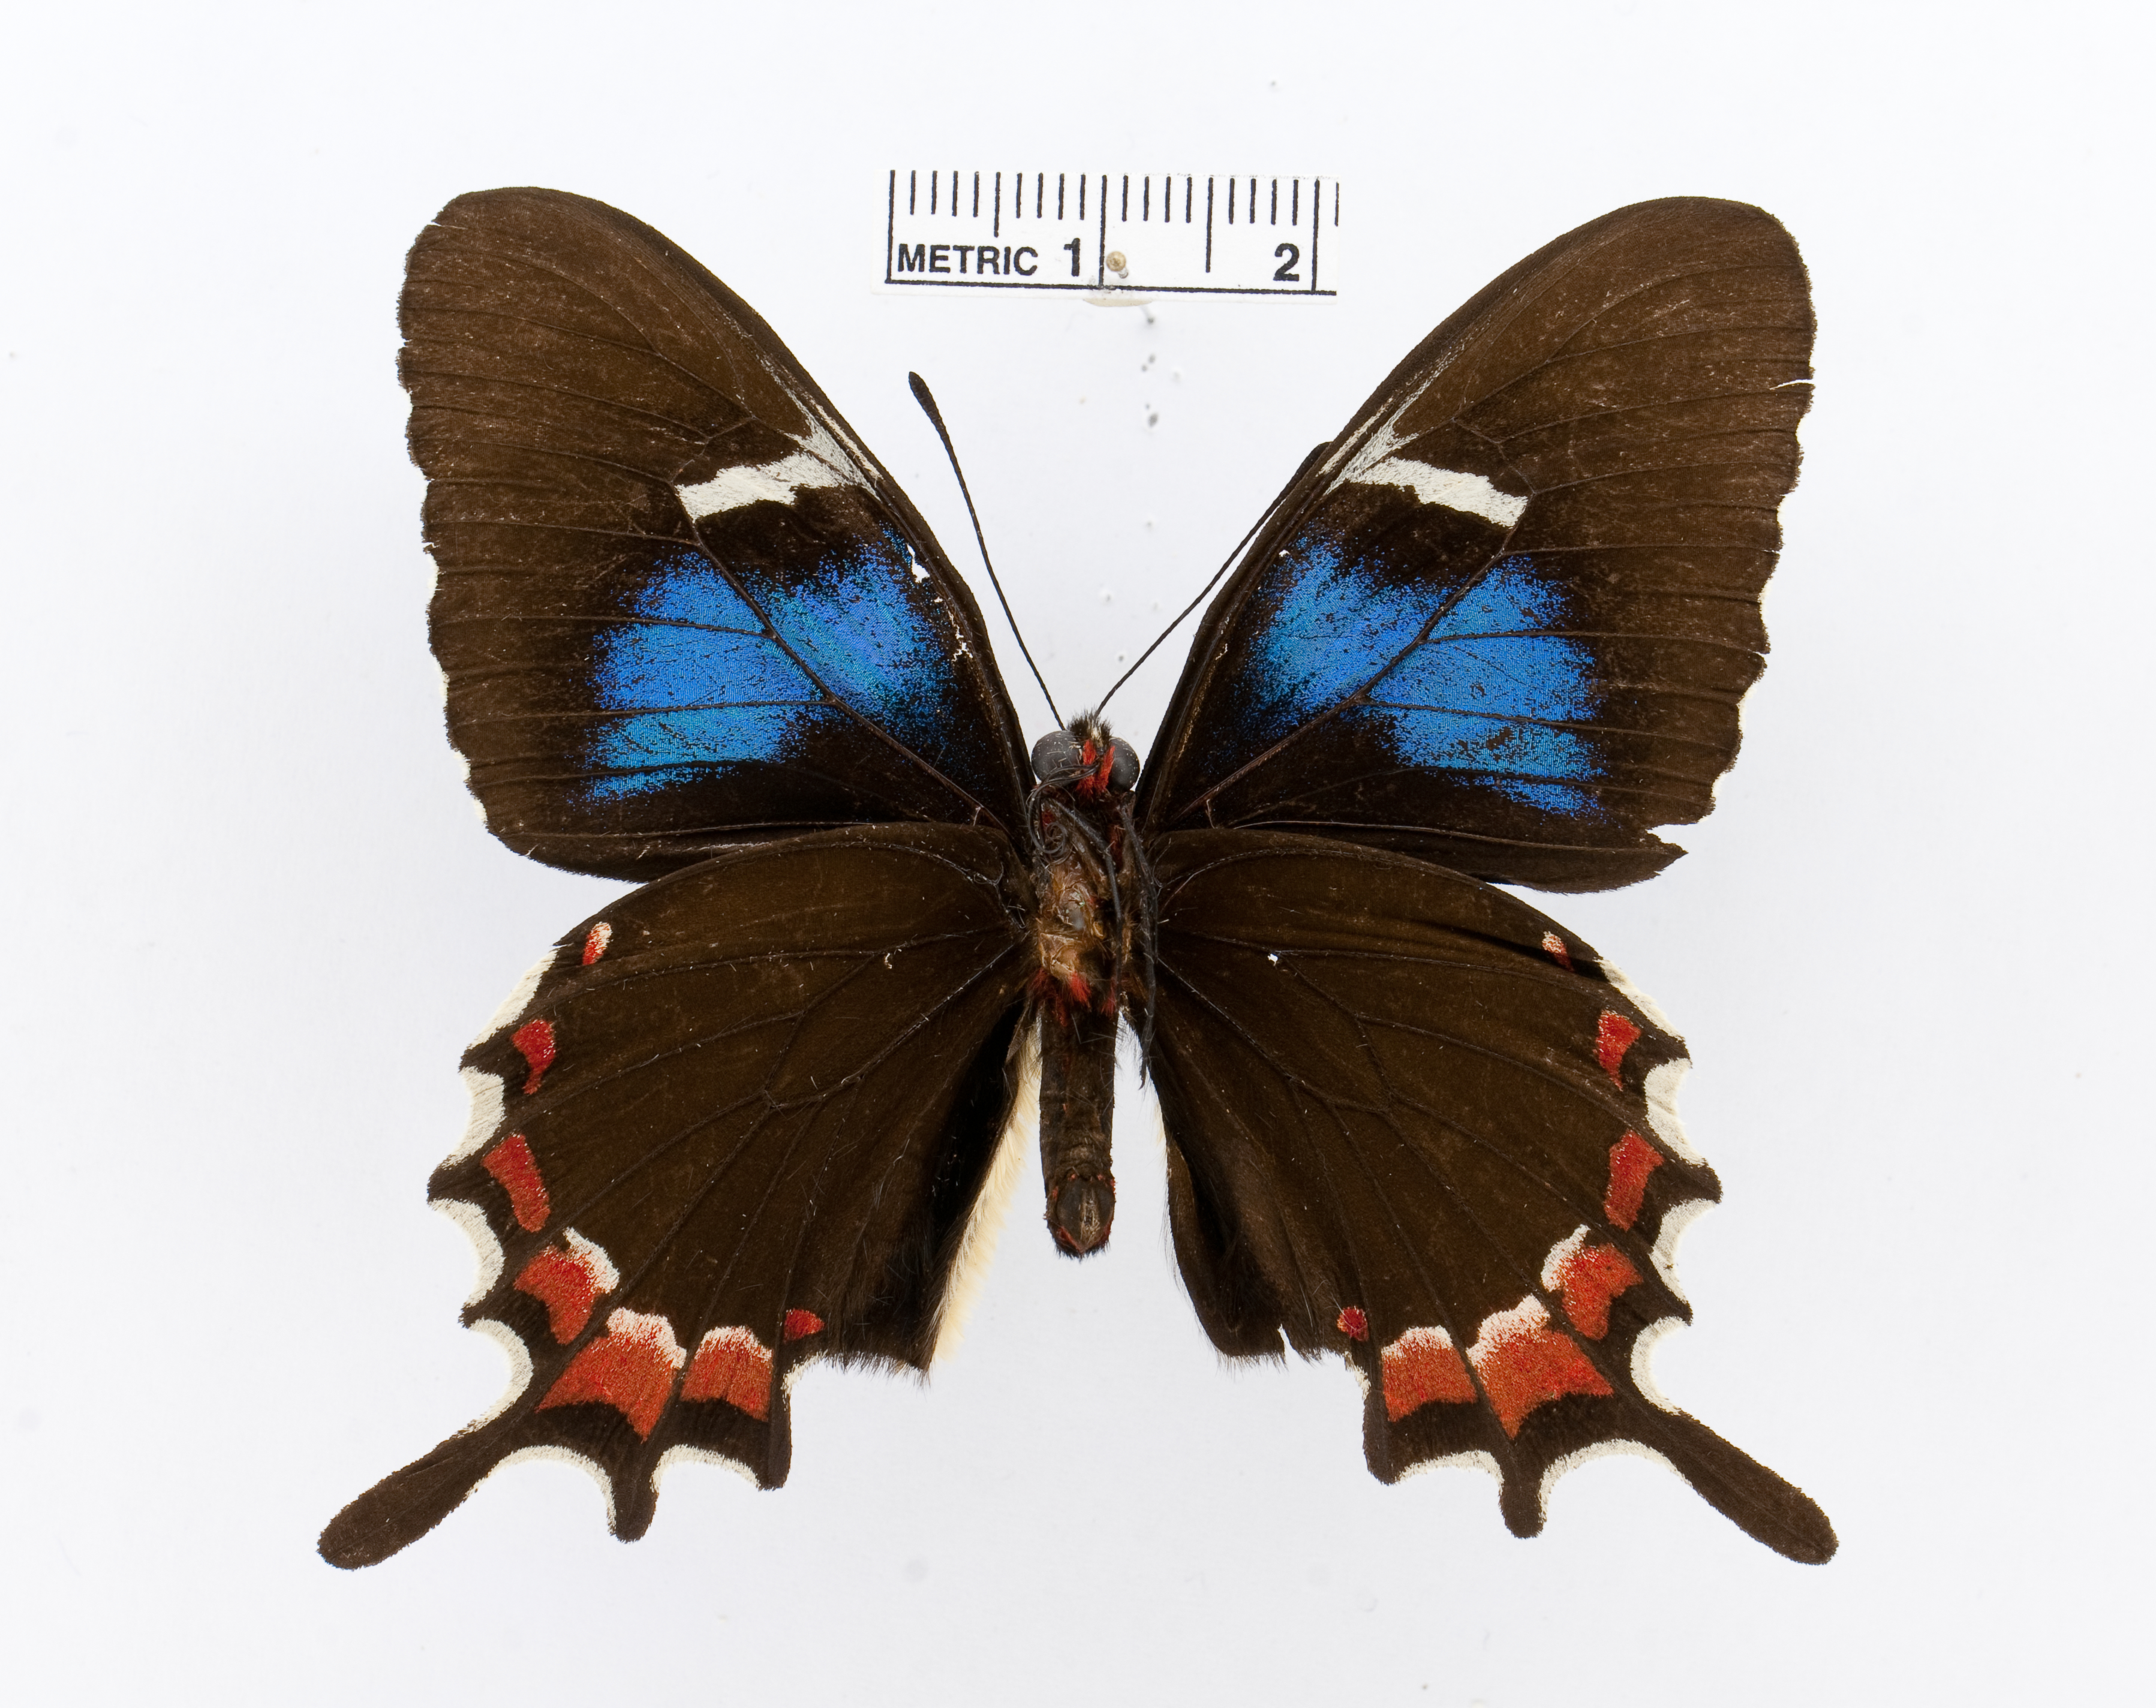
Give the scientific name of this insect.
Parides gundlachianus
